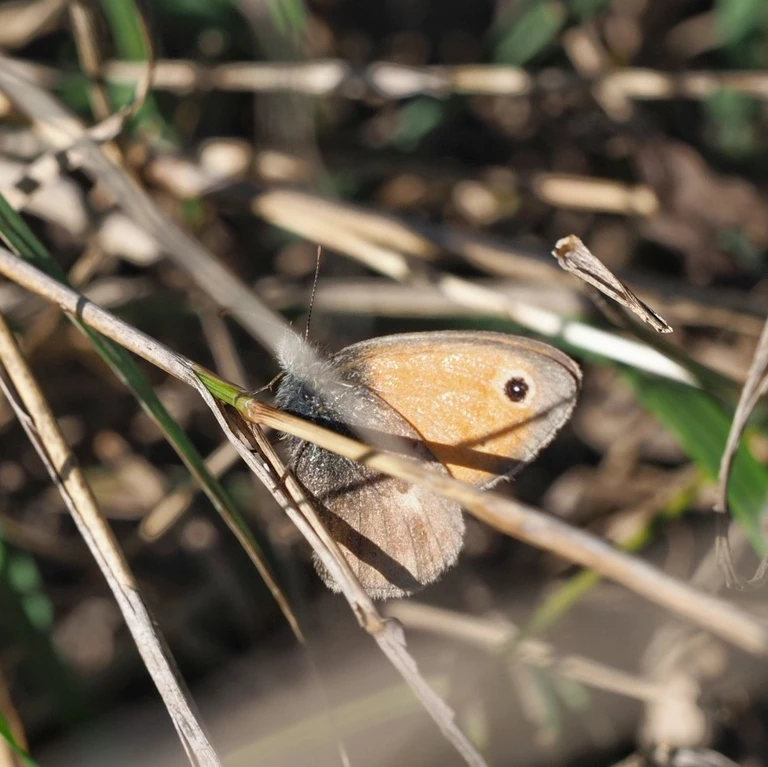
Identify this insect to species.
Coenonympha pamphilus
